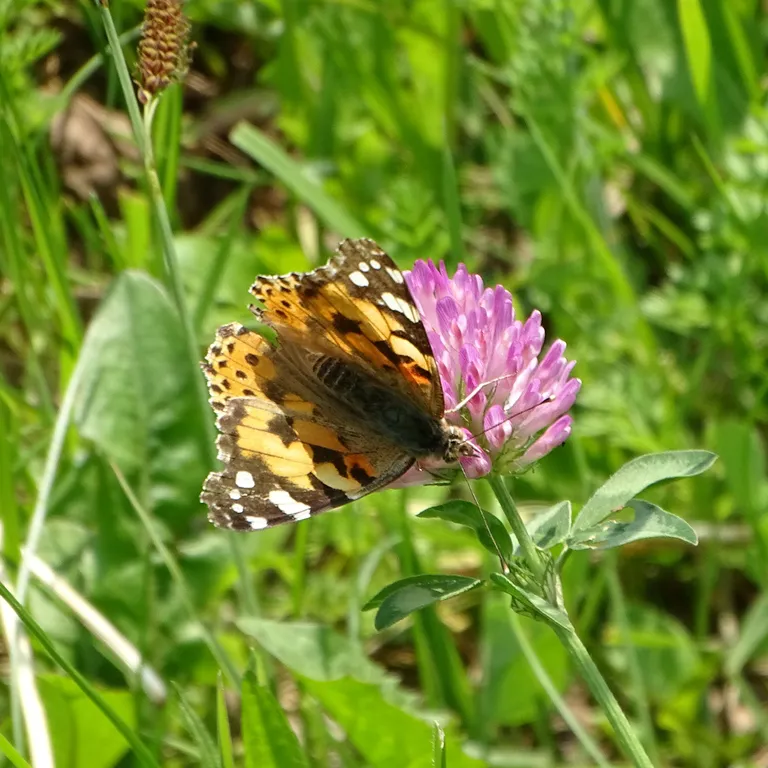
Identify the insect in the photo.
Vanessa cardui
